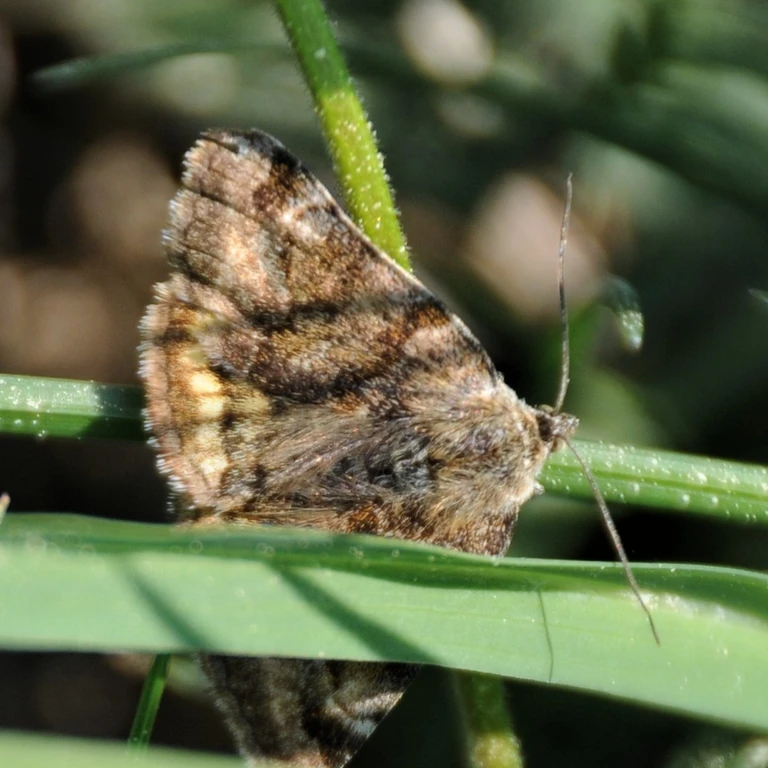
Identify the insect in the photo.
Euclidia glyphica
